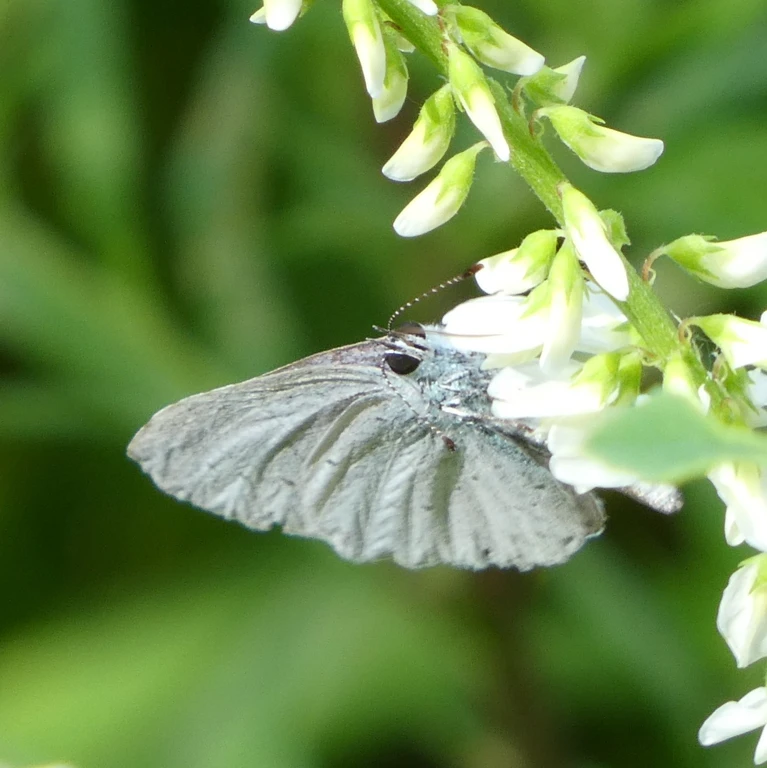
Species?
Celastrina argiolus
